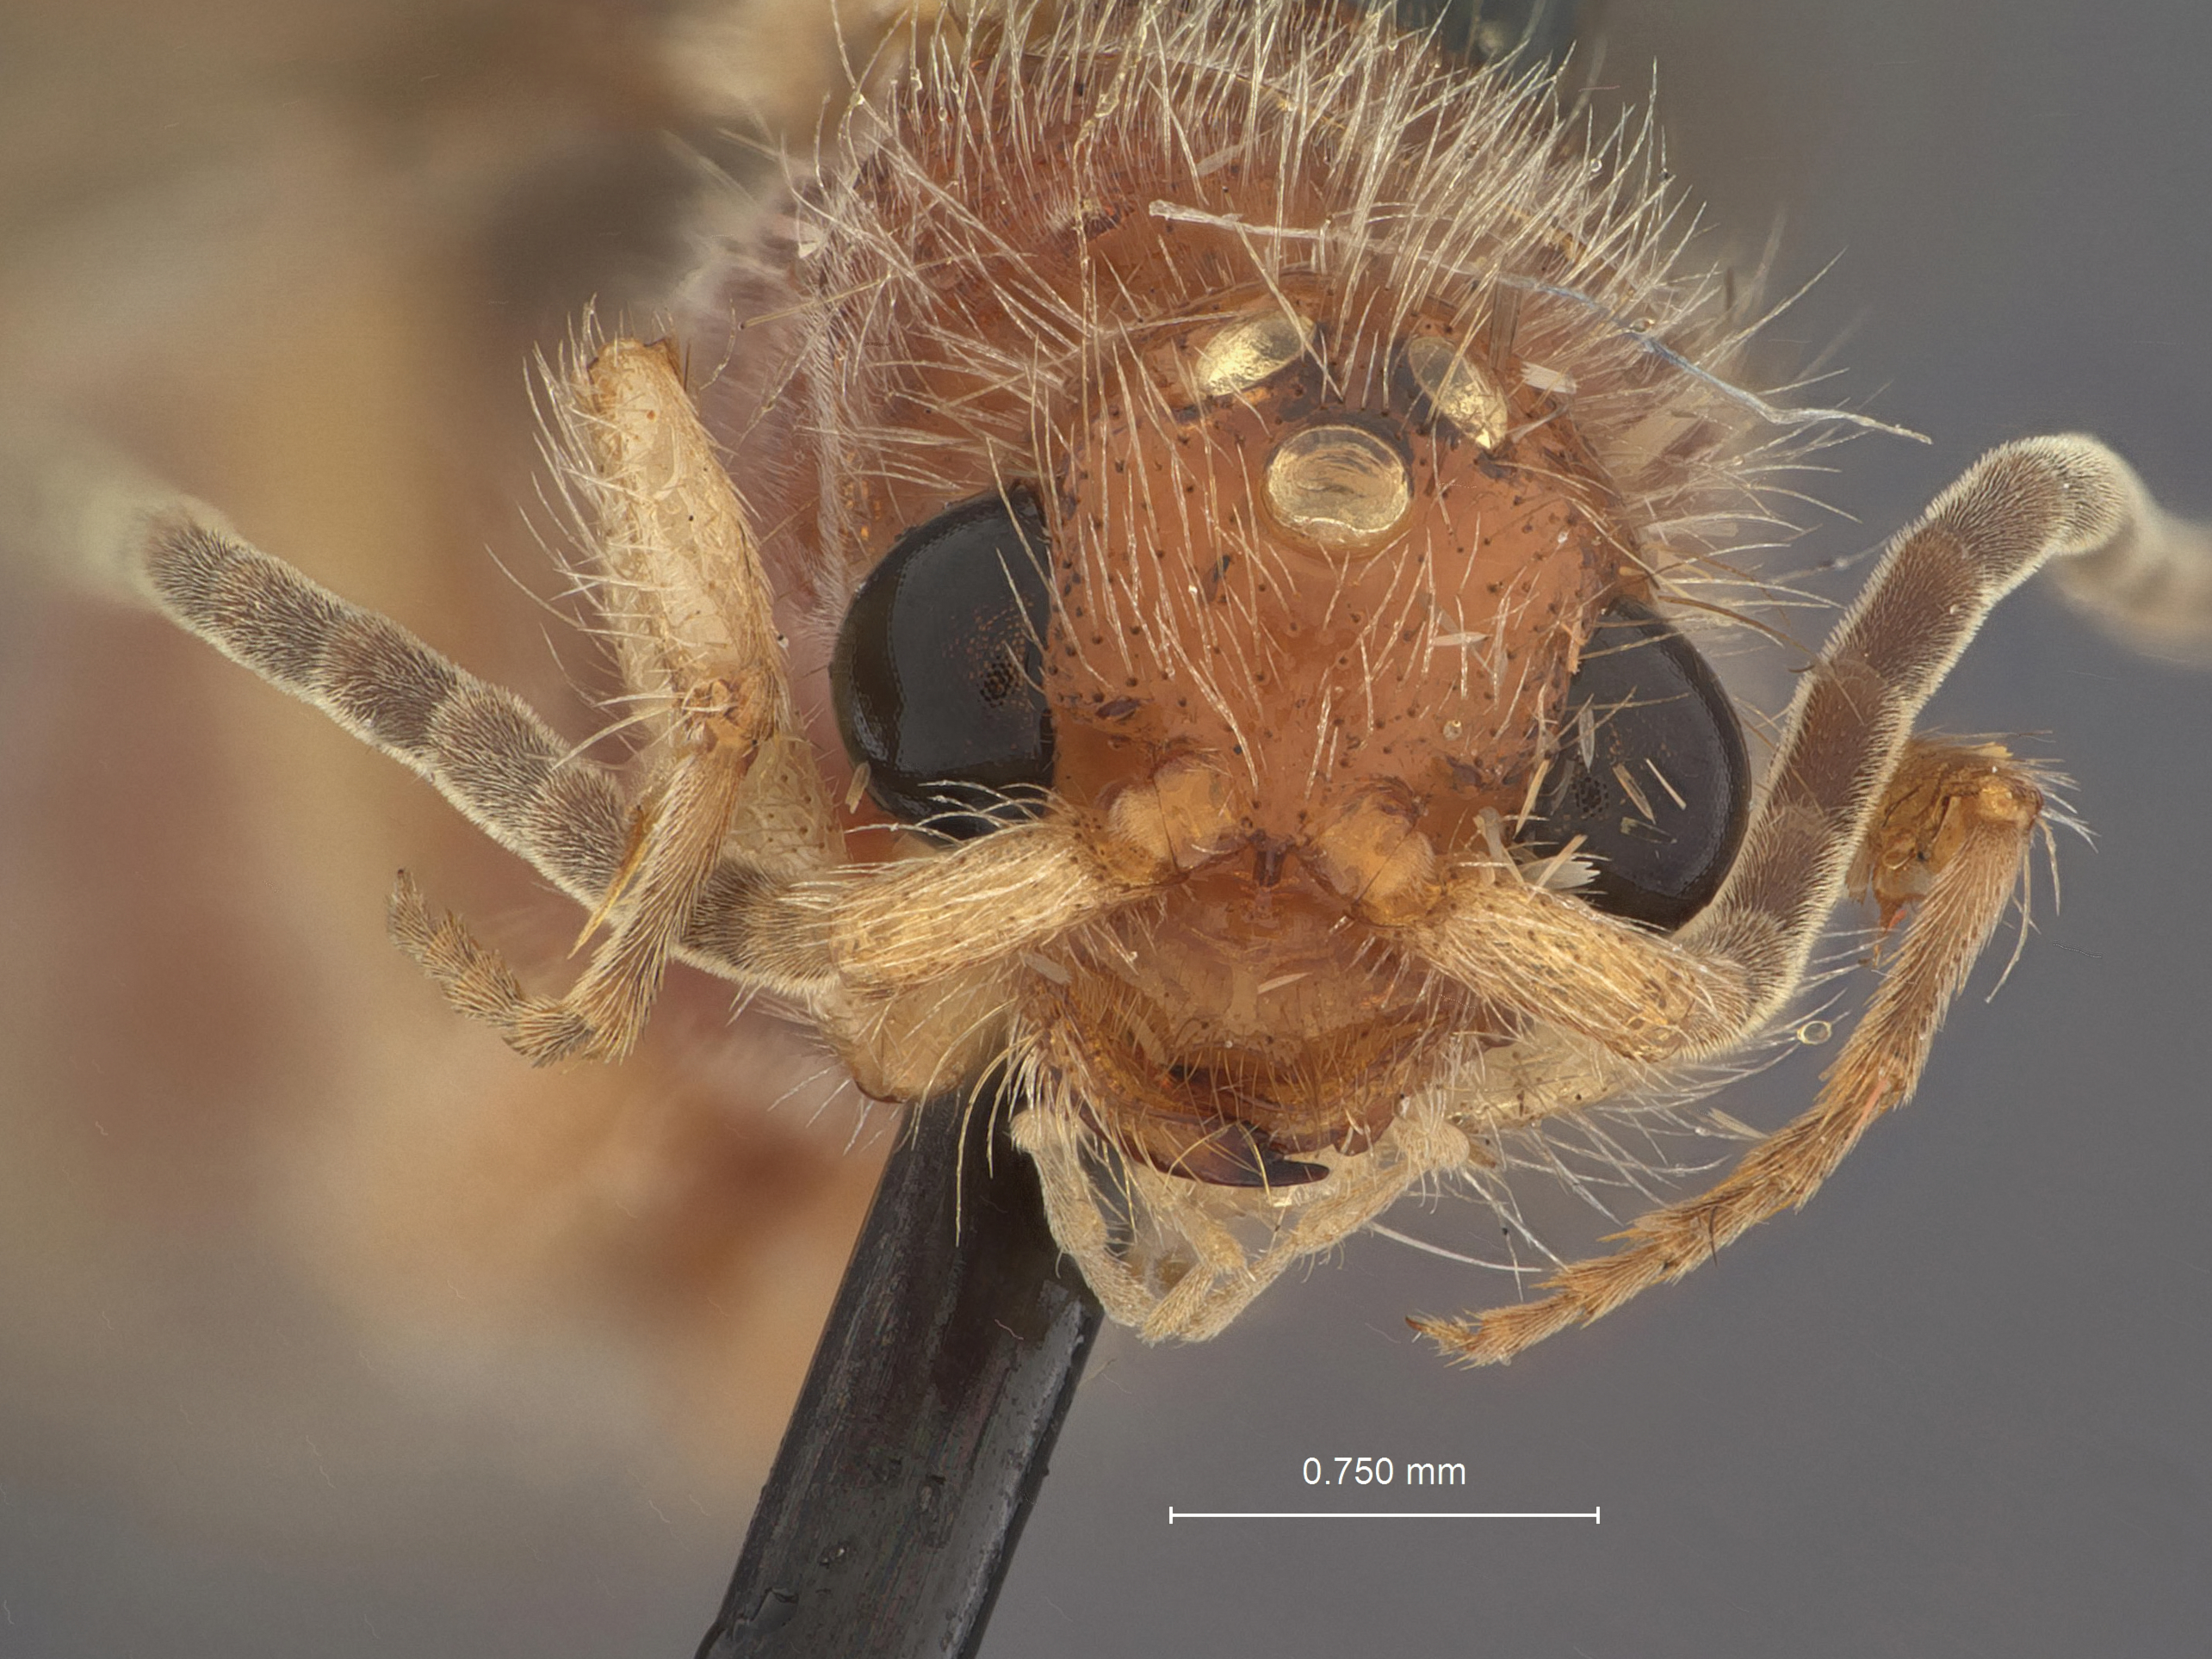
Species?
Photomorphus archboldi
